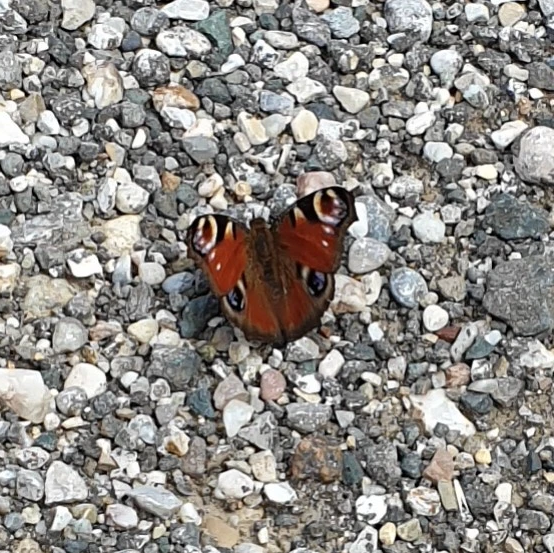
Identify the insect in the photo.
Aglais io
